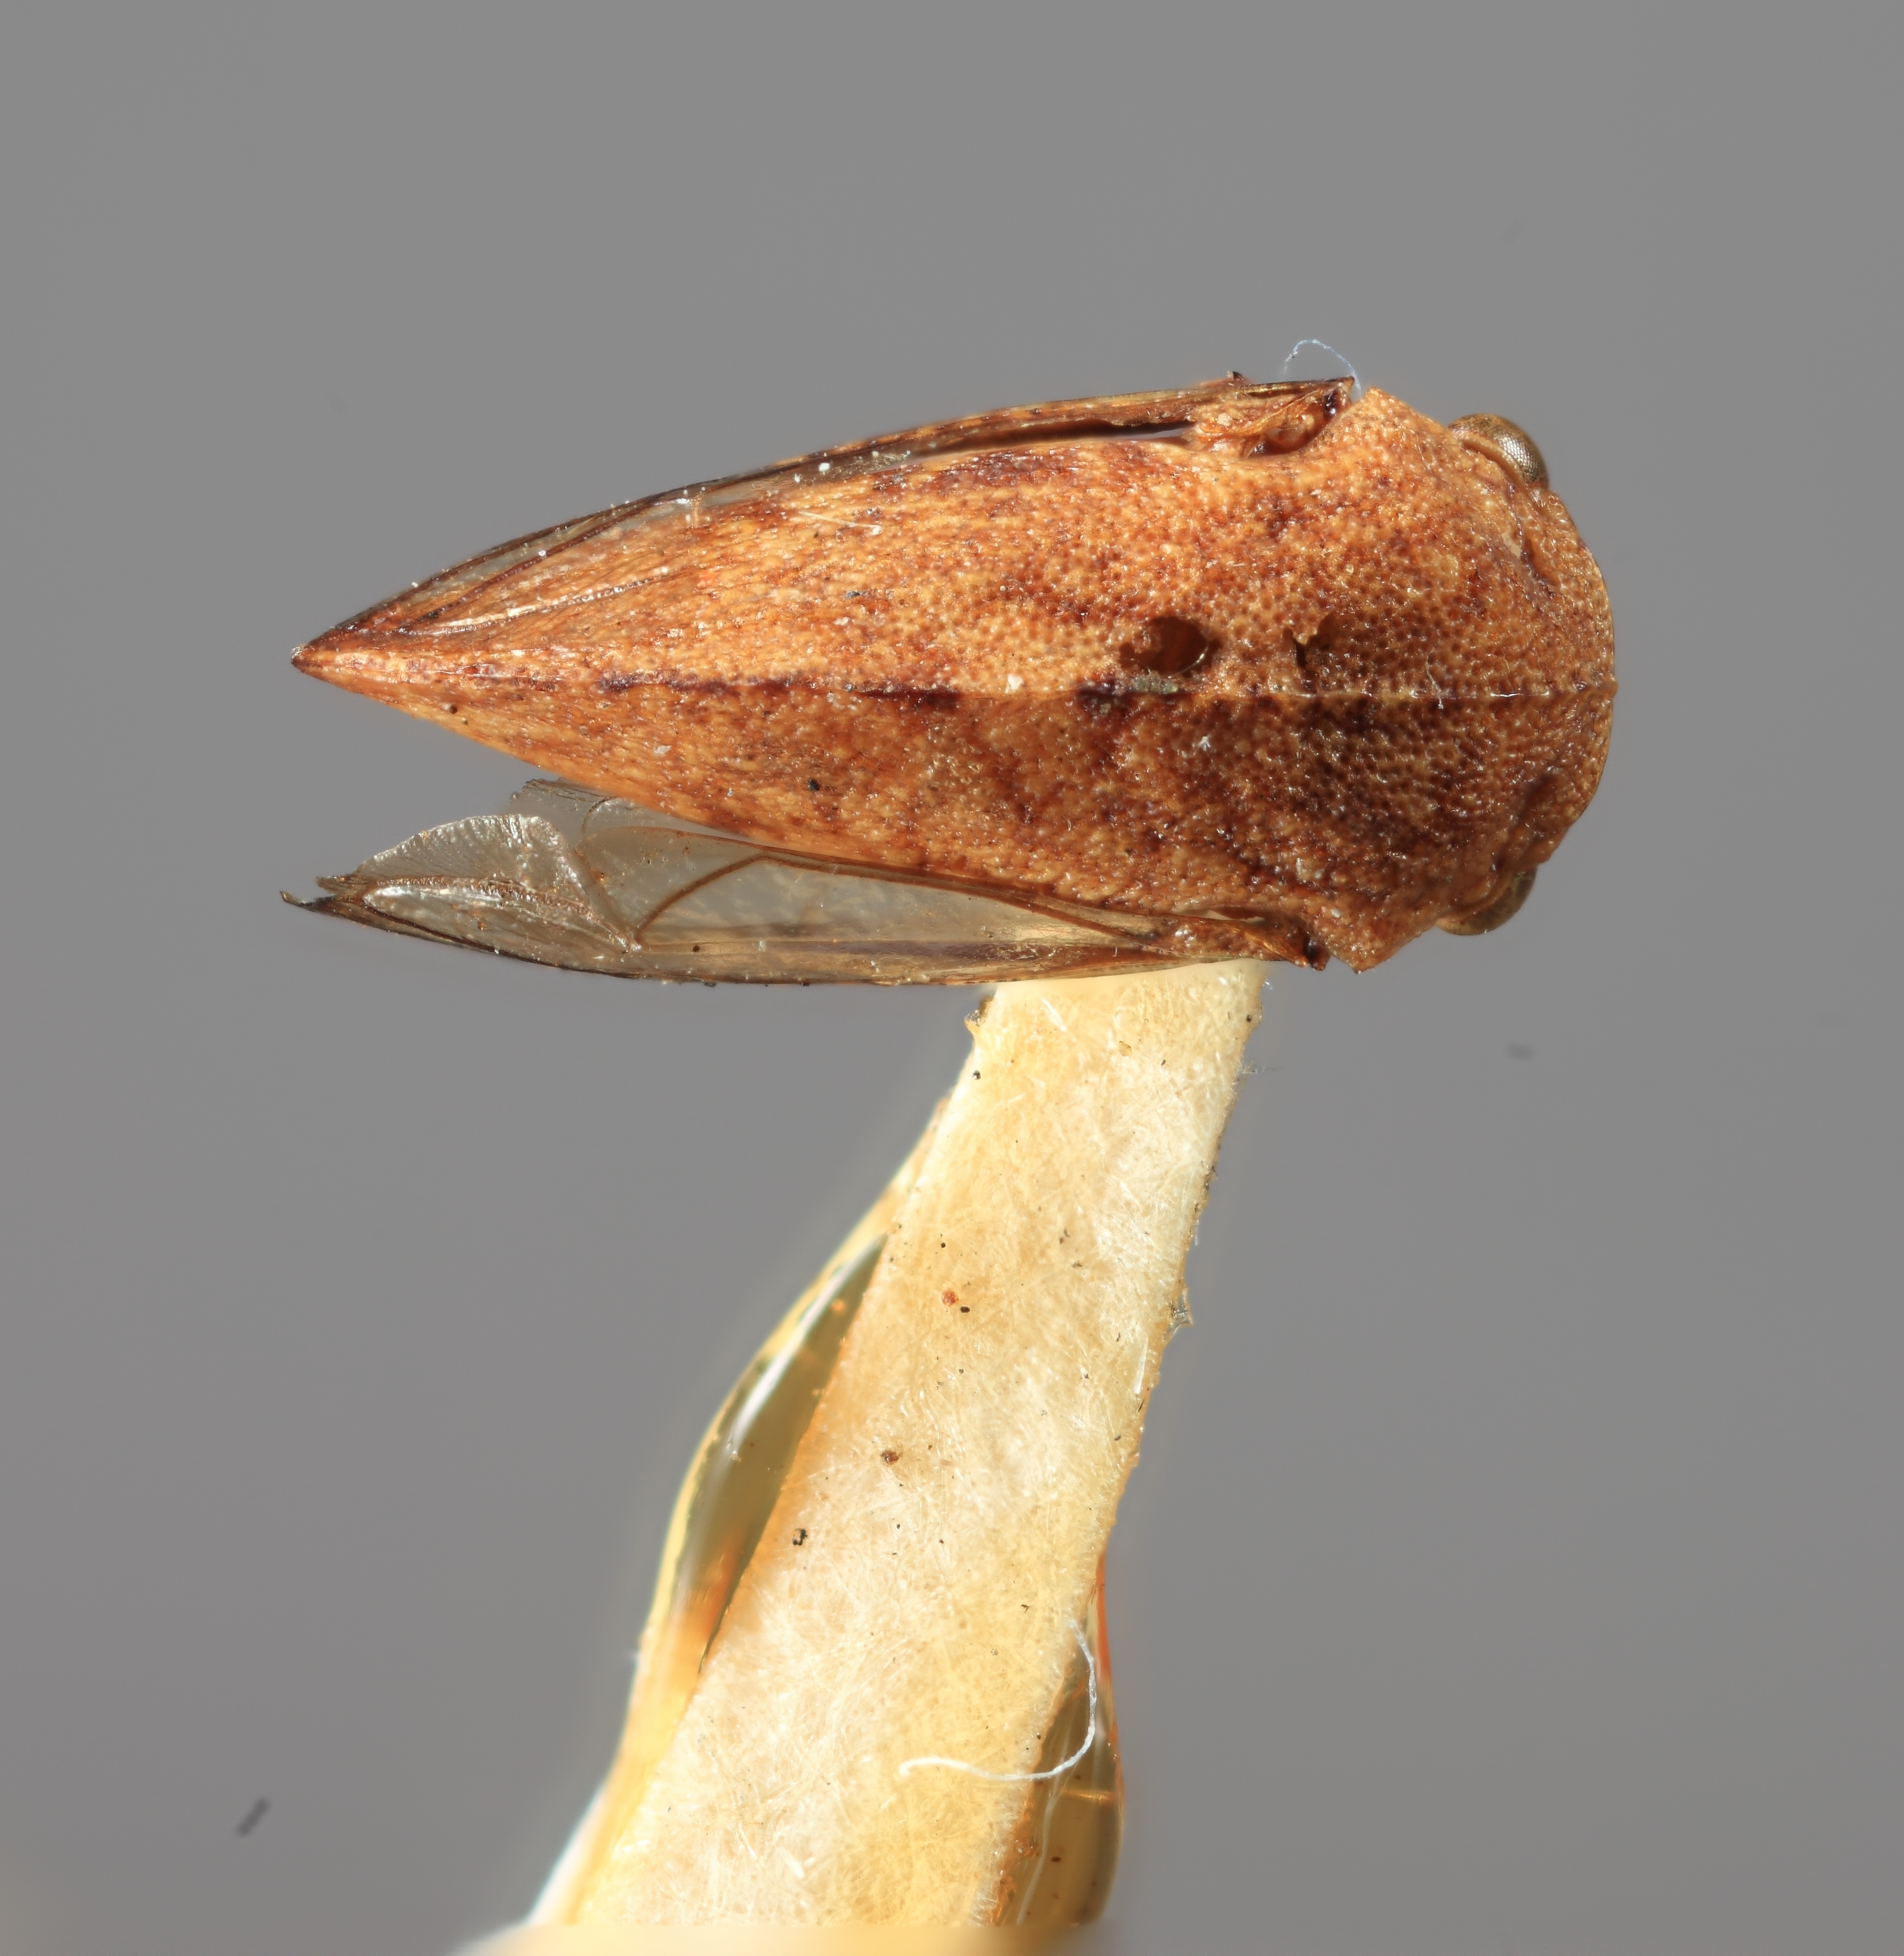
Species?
Incolea variegata
